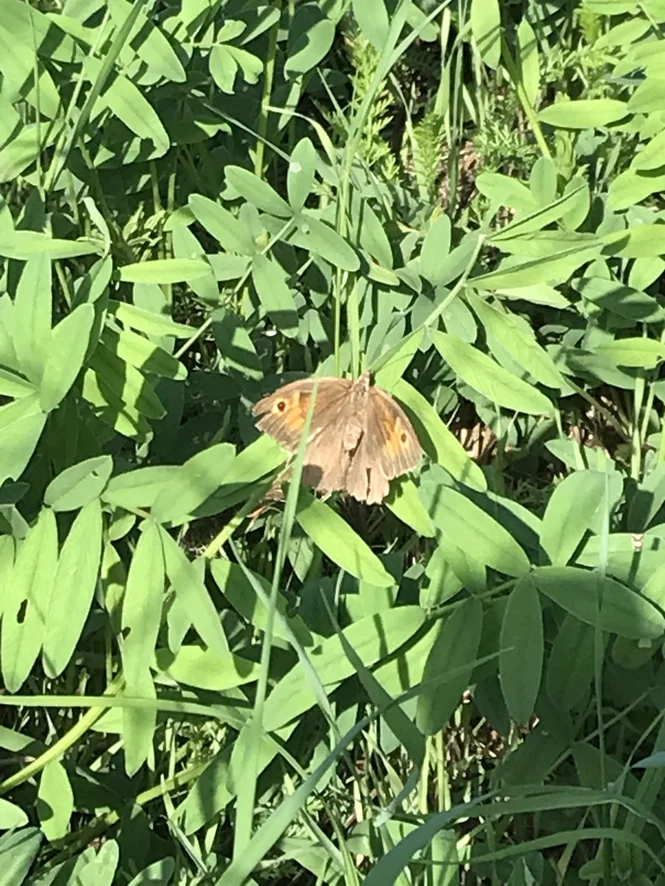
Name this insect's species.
Maniola jurtina
